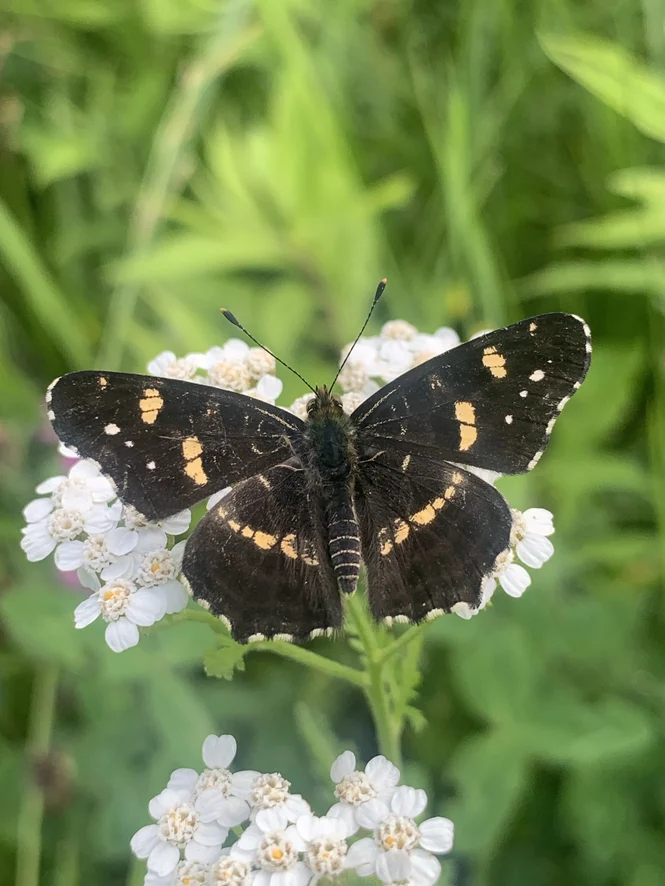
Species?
Araschnia levana
